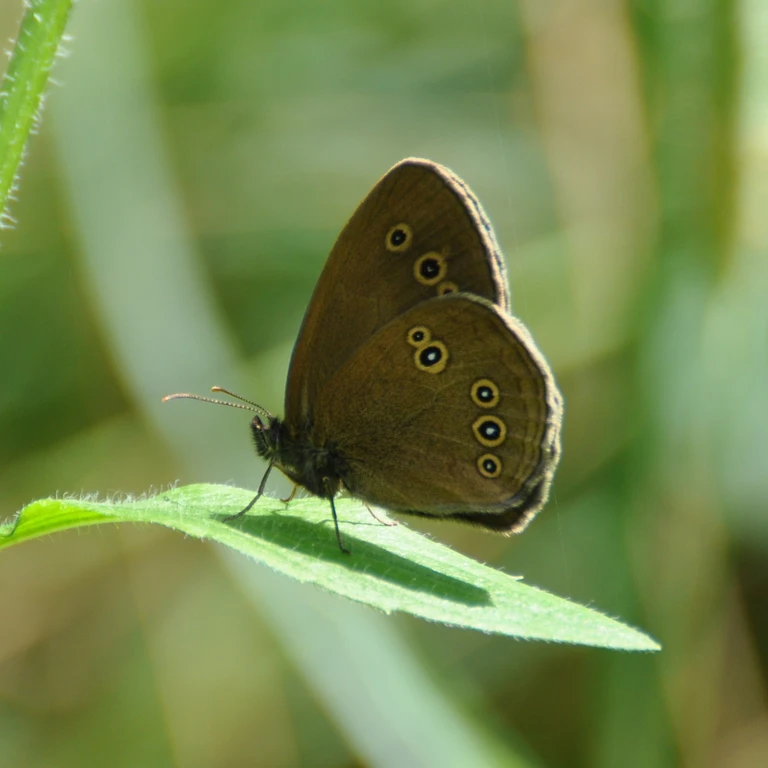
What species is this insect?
Aphantopus hyperantus
